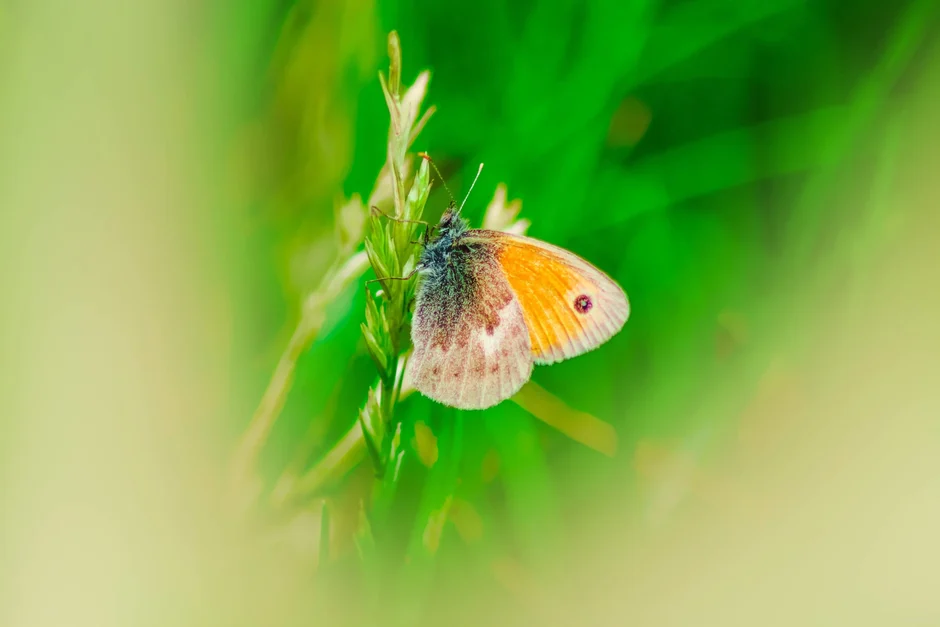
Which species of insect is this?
Coenonympha pamphilus
